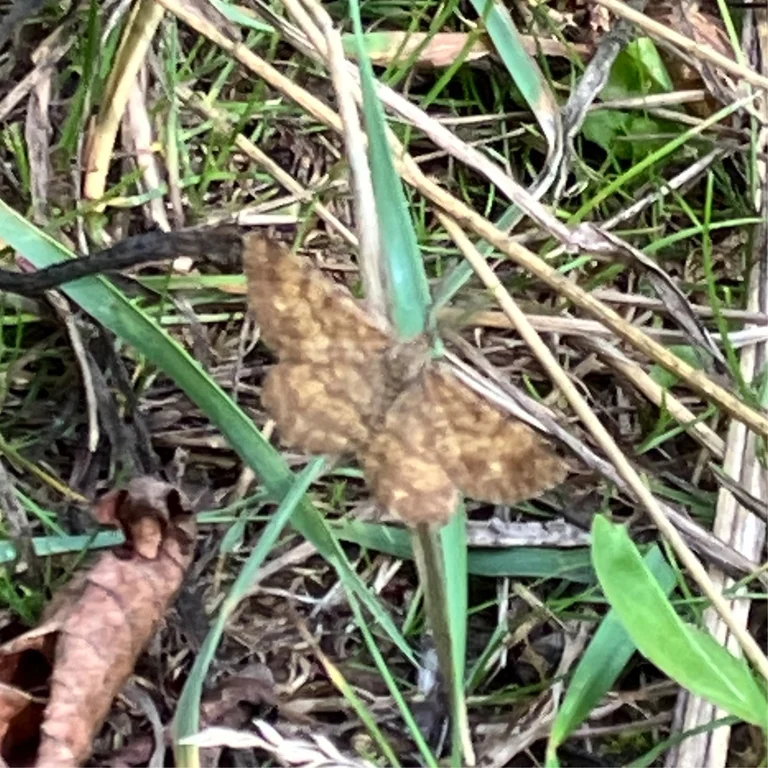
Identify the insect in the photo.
Ematurga atomaria
